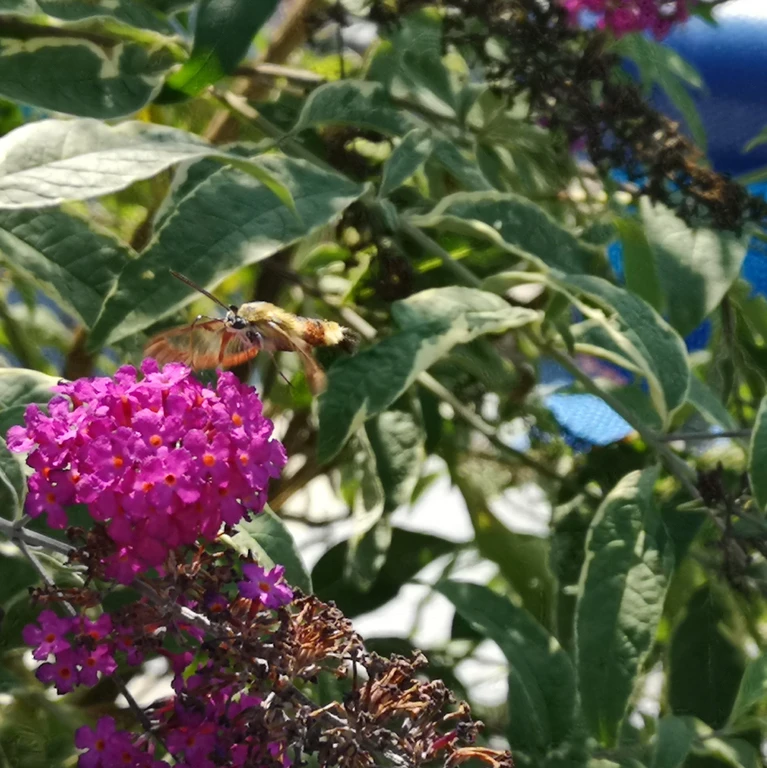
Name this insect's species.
Hemaris fuciformis
